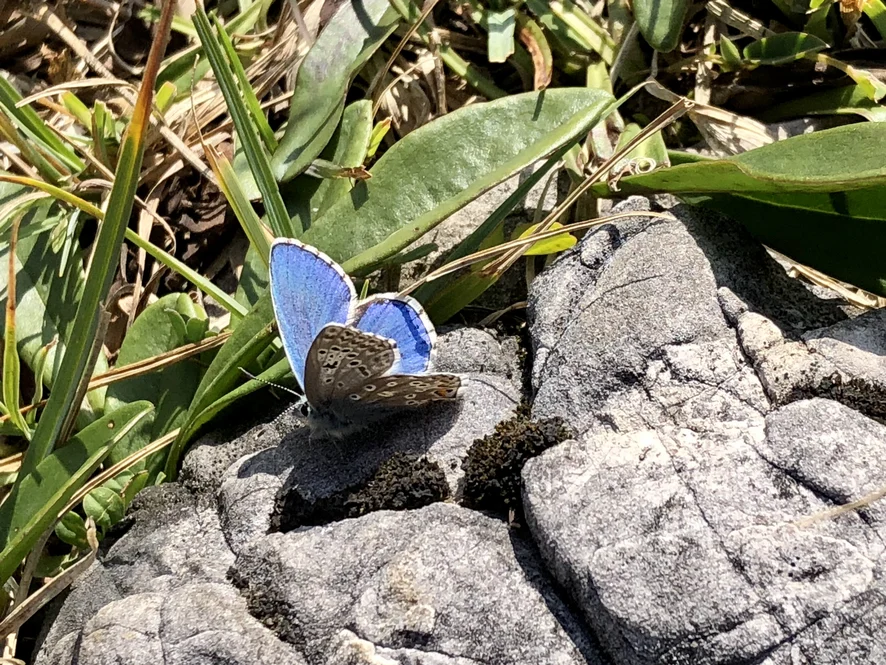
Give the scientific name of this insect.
Lysandra bellargus
